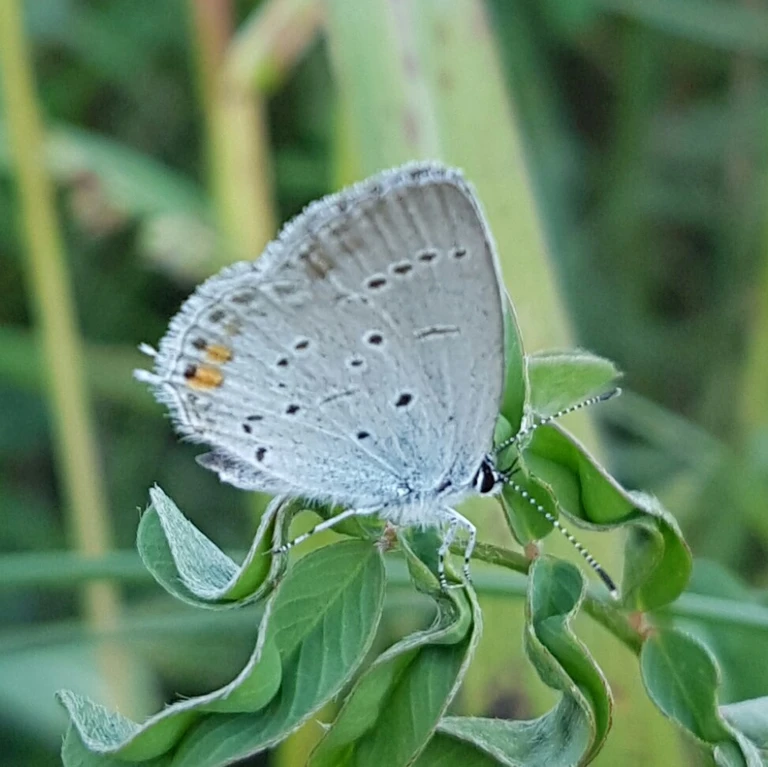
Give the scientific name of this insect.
Cupido argiades (also Elkalyce argiades)
